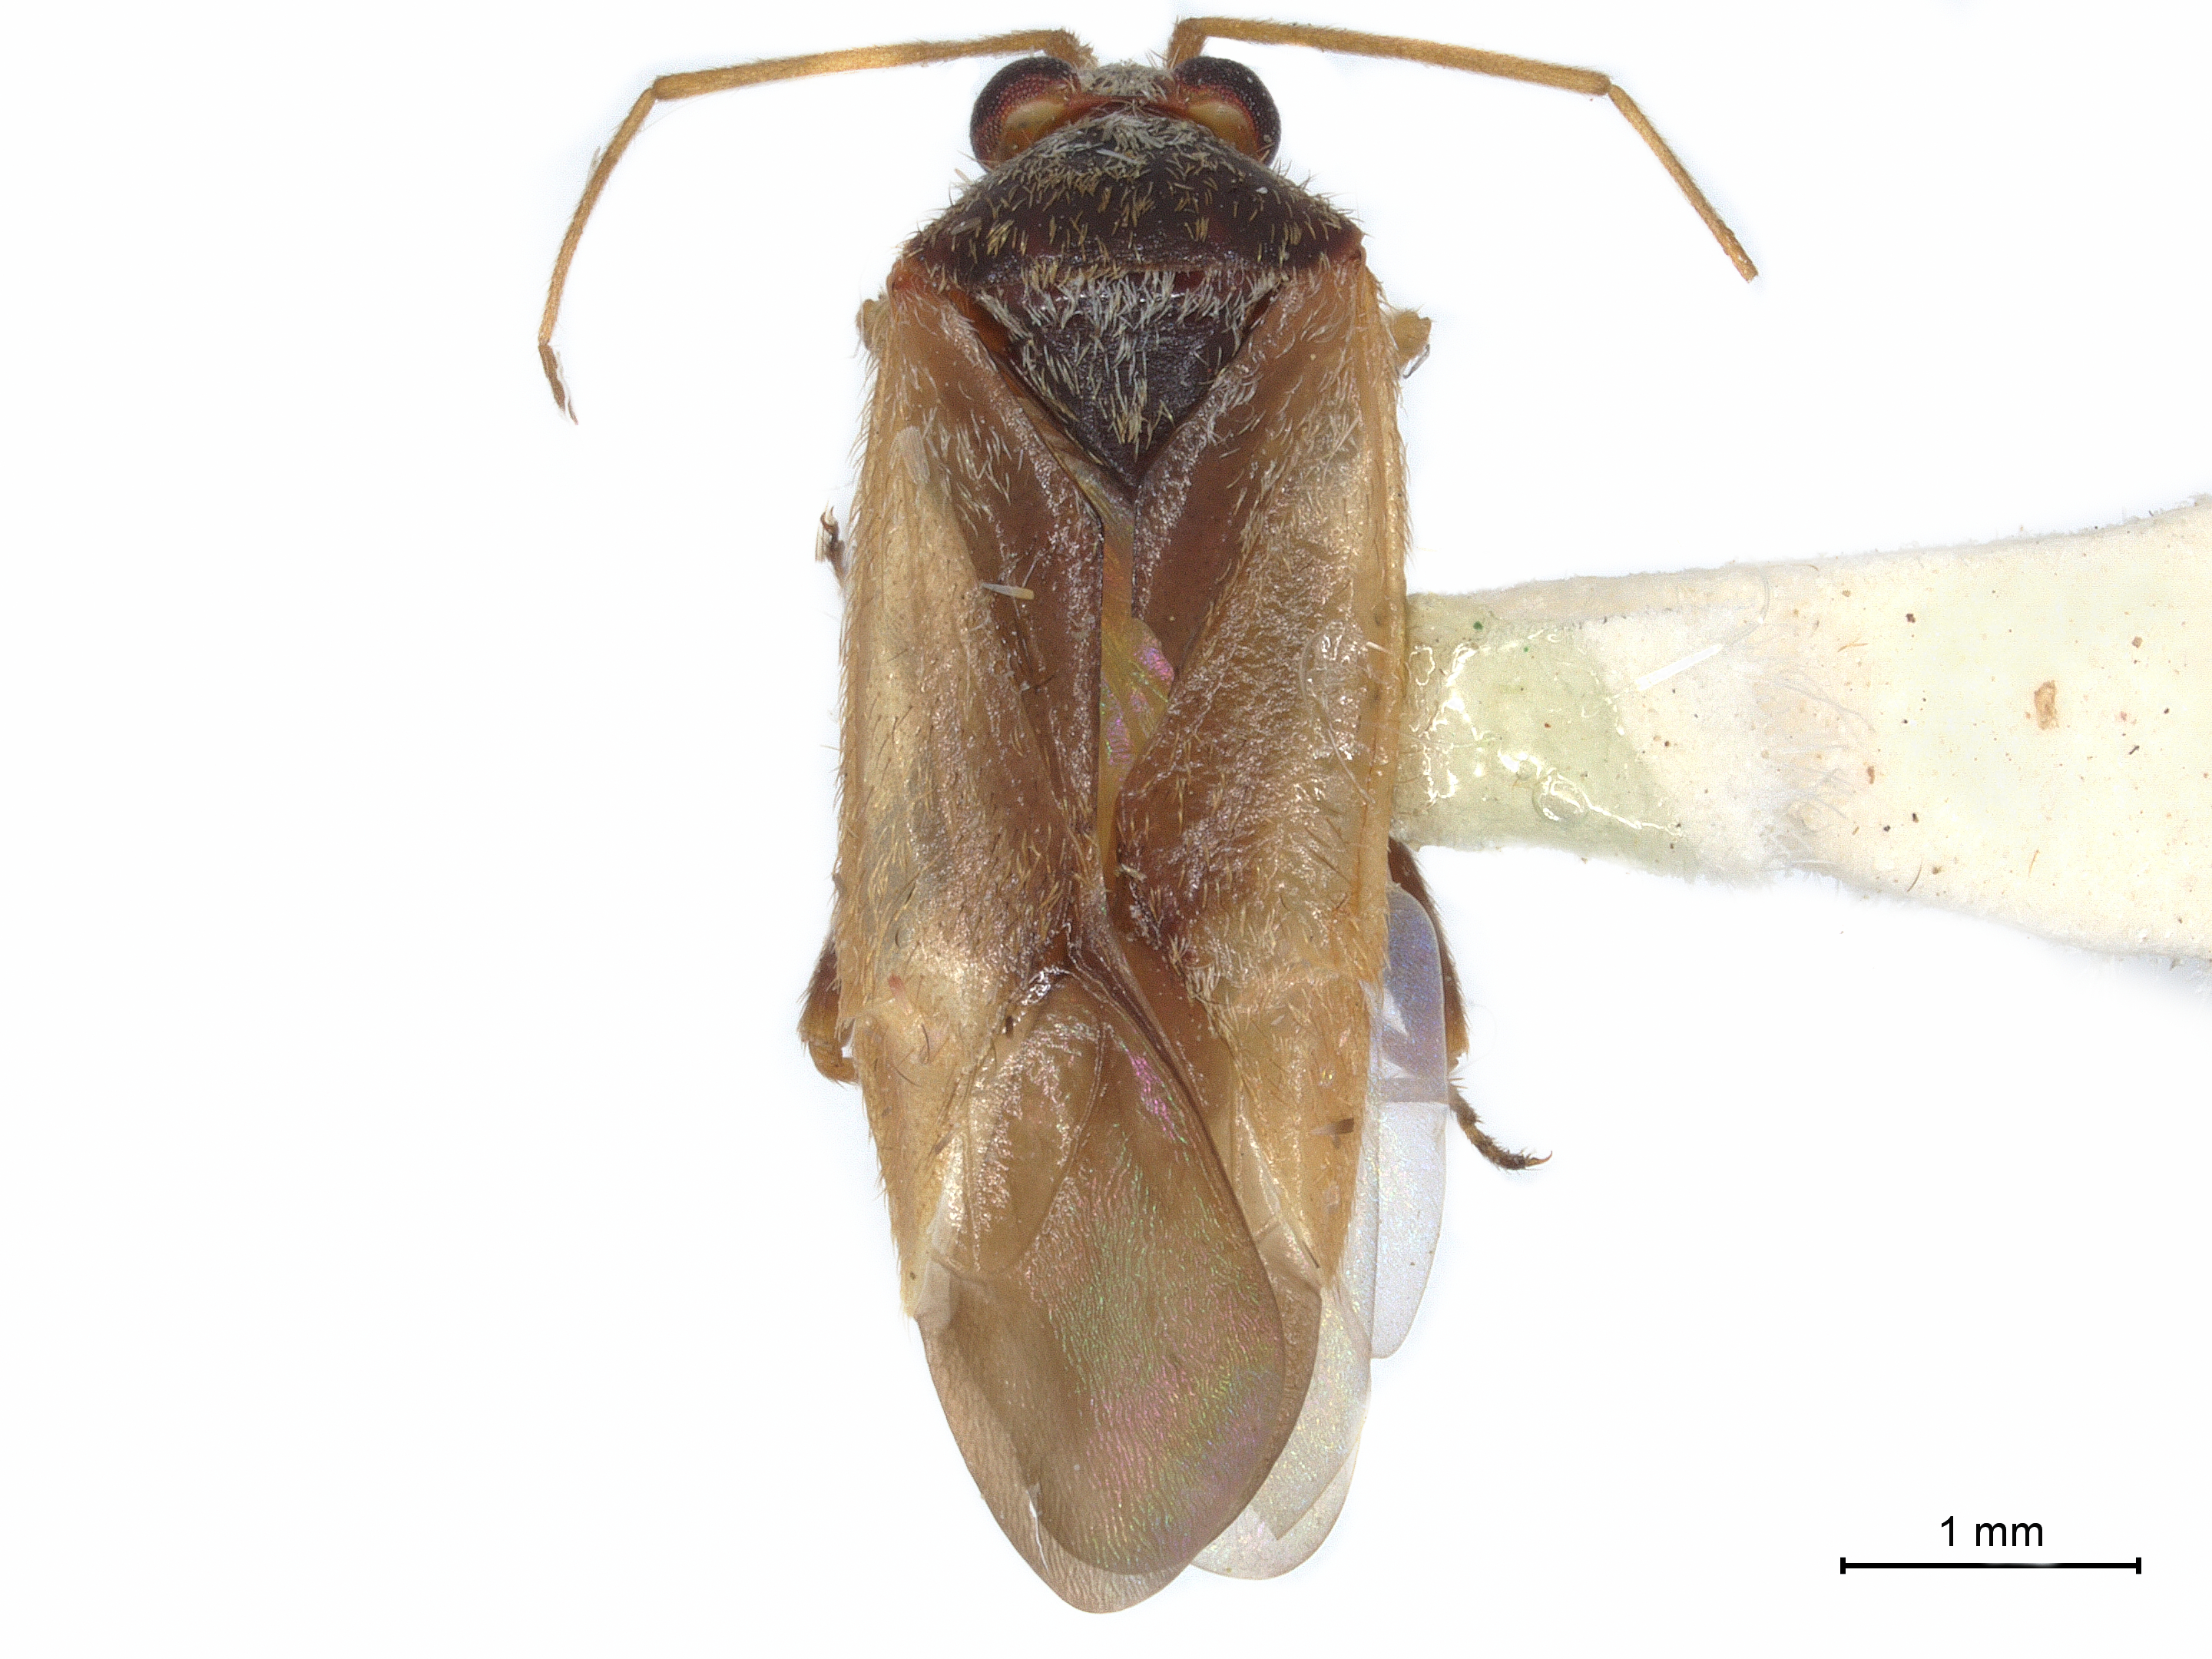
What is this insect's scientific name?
Hyporhinocoris fratruelis
